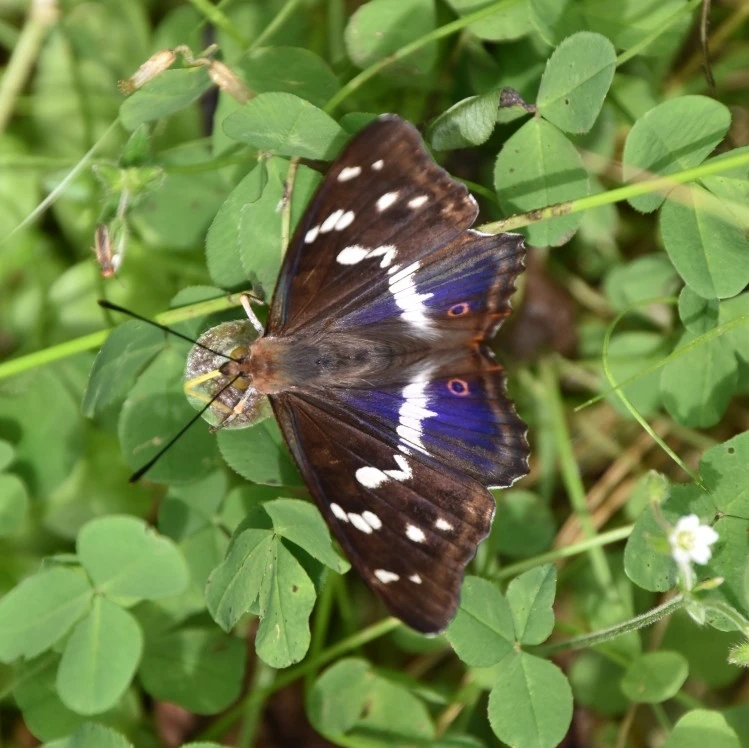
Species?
Apatura iris
